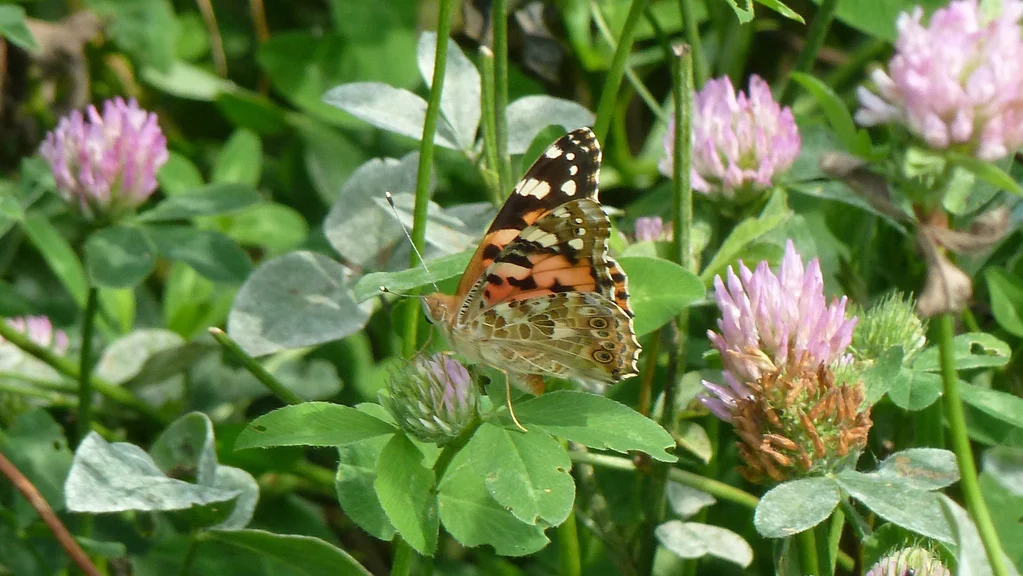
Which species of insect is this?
Vanessa cardui
